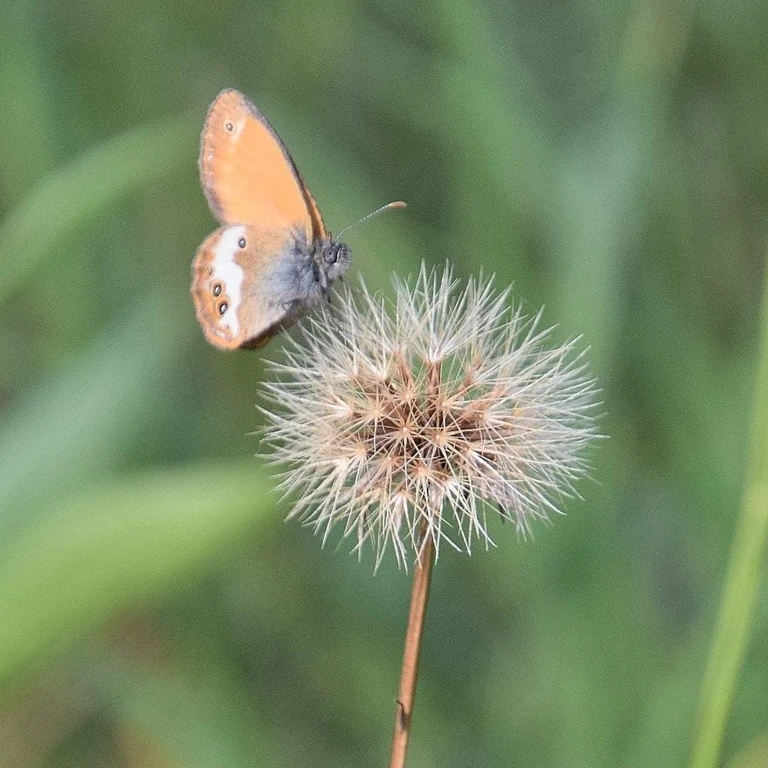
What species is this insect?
Coenonympha arcania
